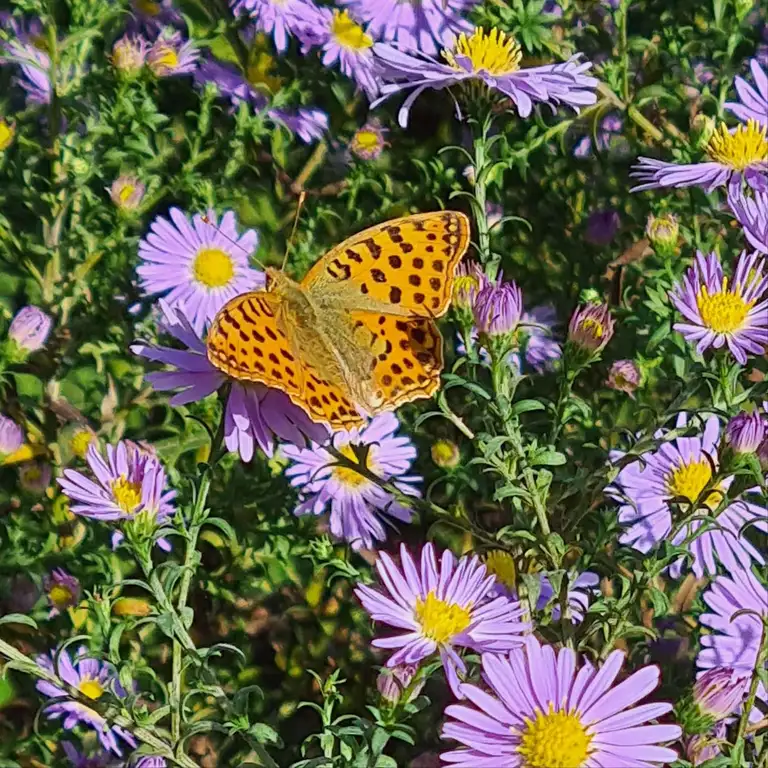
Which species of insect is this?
Issoria lathonia
